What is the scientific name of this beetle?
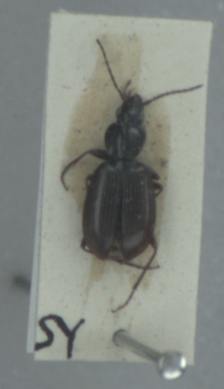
Agonum fuliginosum
